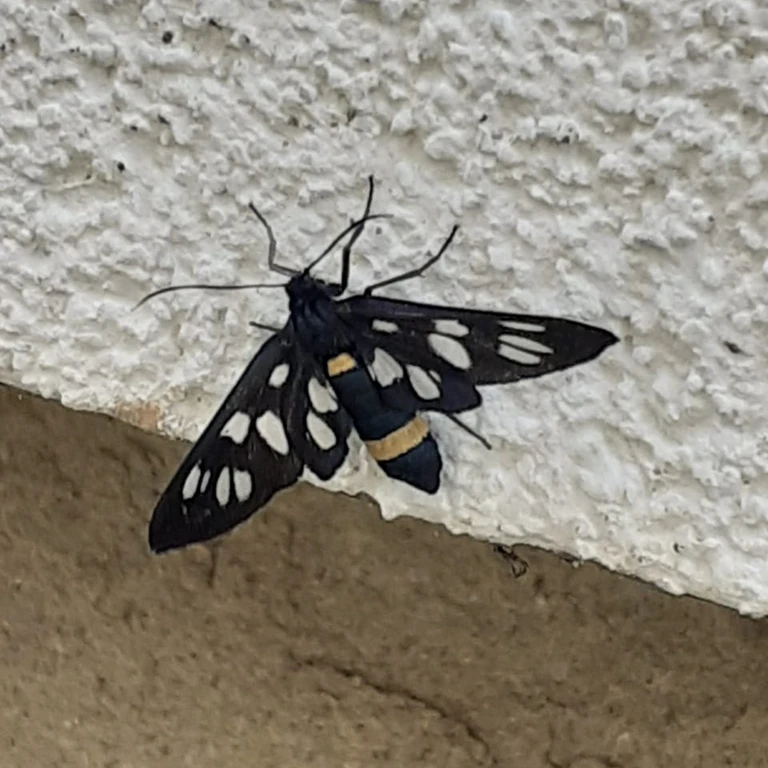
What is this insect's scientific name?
Amata phegea
